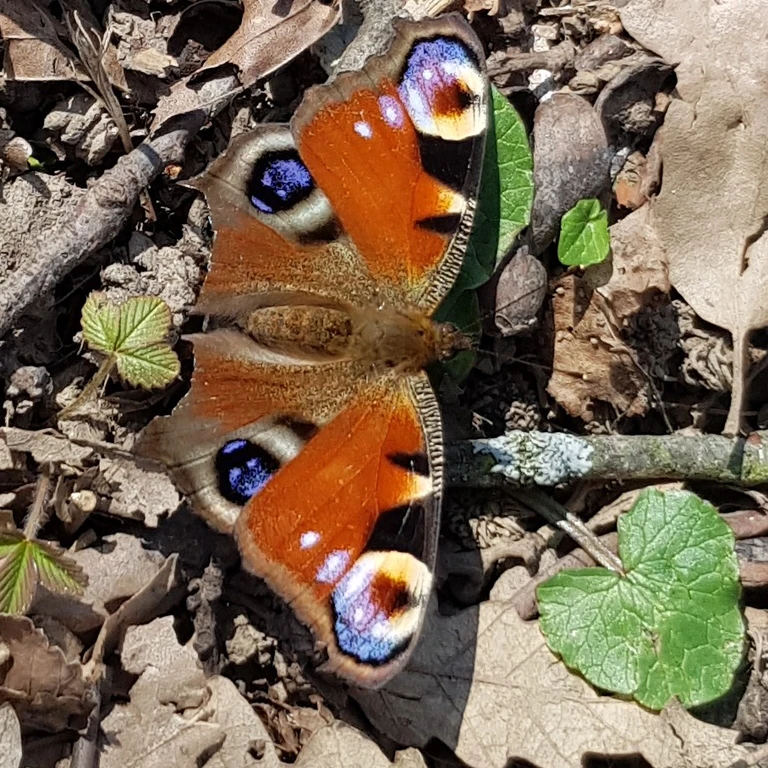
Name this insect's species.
Aglais io
